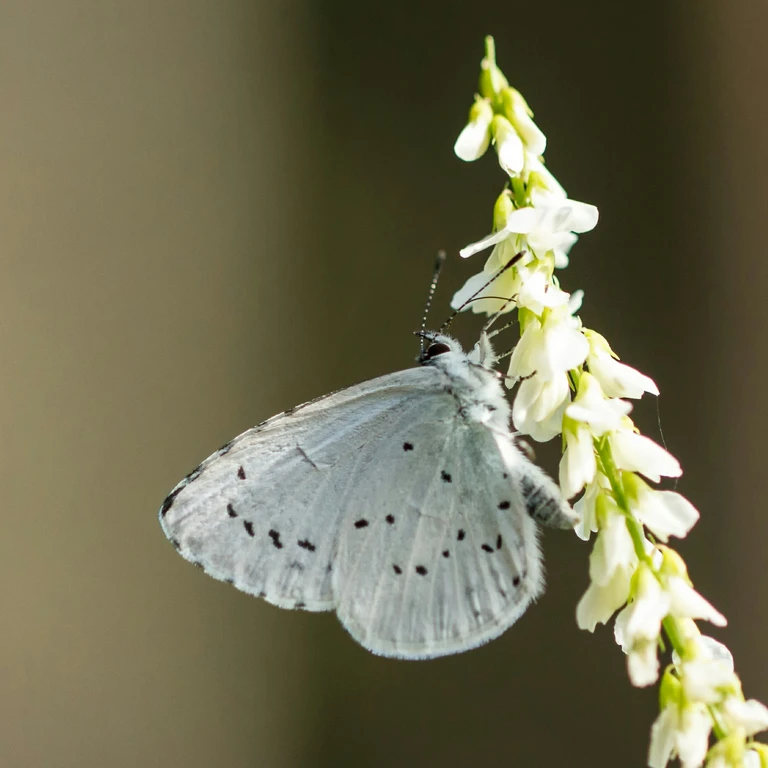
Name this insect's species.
Celastrina argiolus
